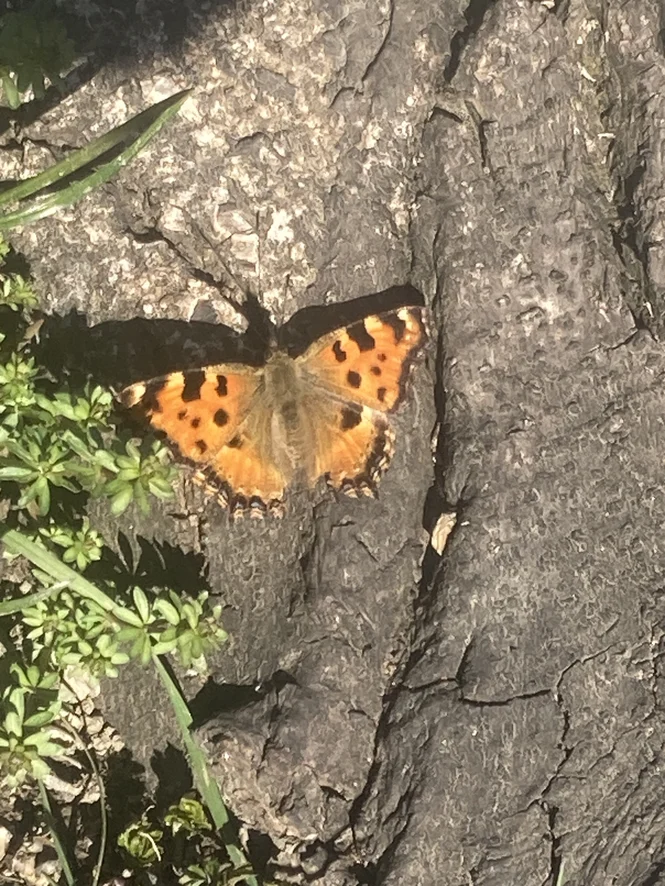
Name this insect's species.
Nymphalis polychloros
